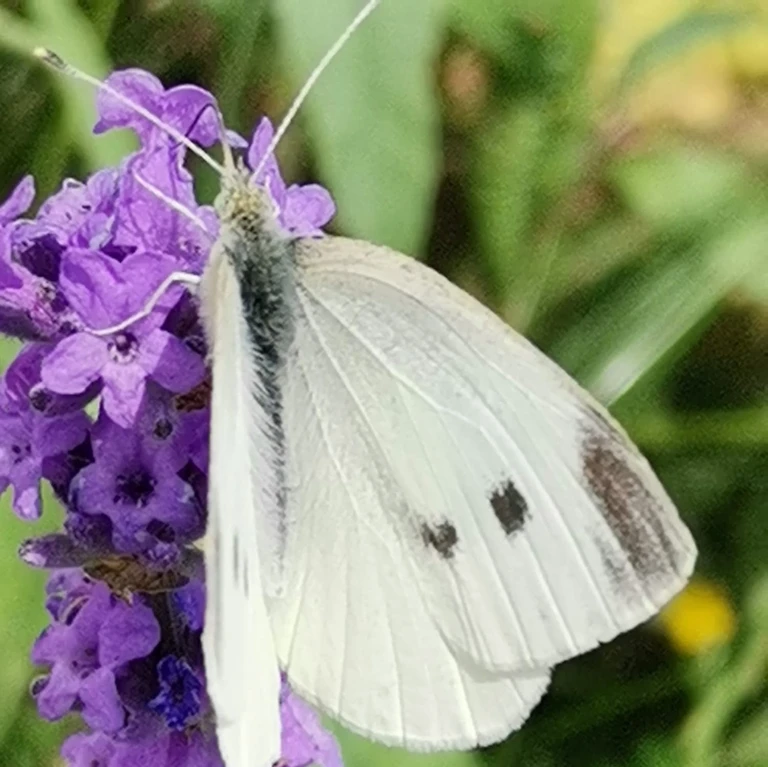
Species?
Pieris rapae
